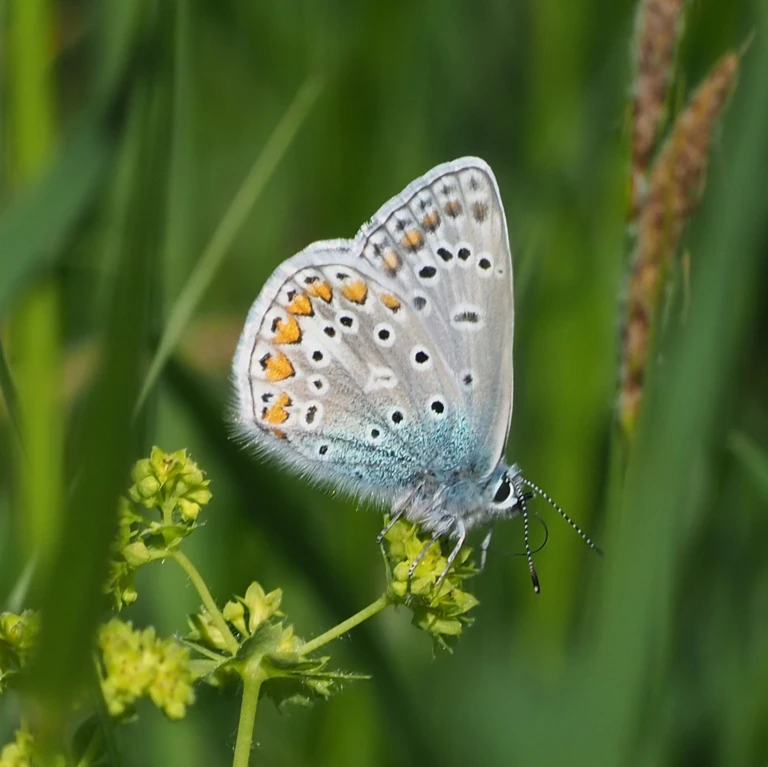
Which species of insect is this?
Polyommatus icarus
